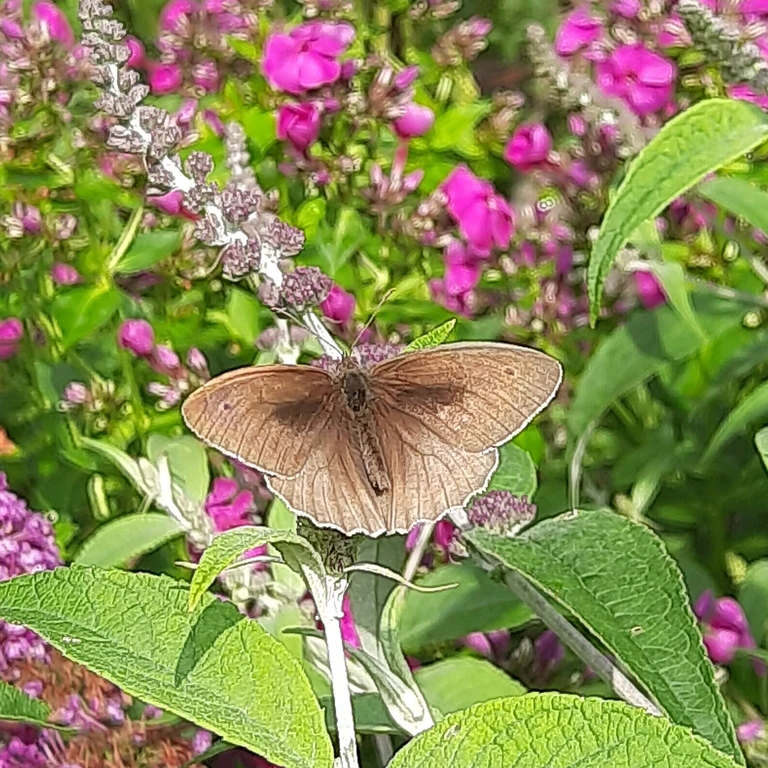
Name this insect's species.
Maniola jurtina
